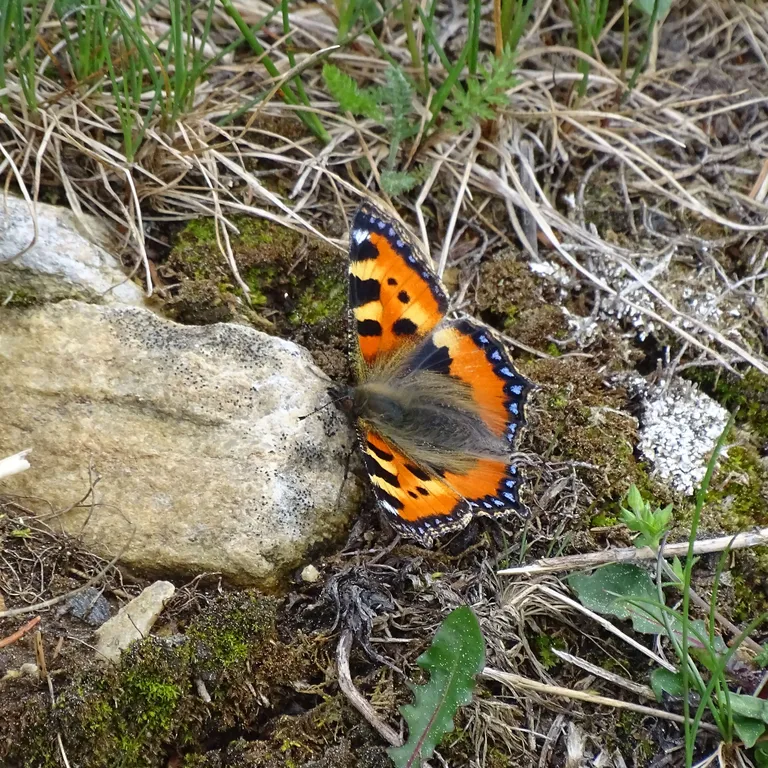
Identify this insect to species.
Aglais urticae
